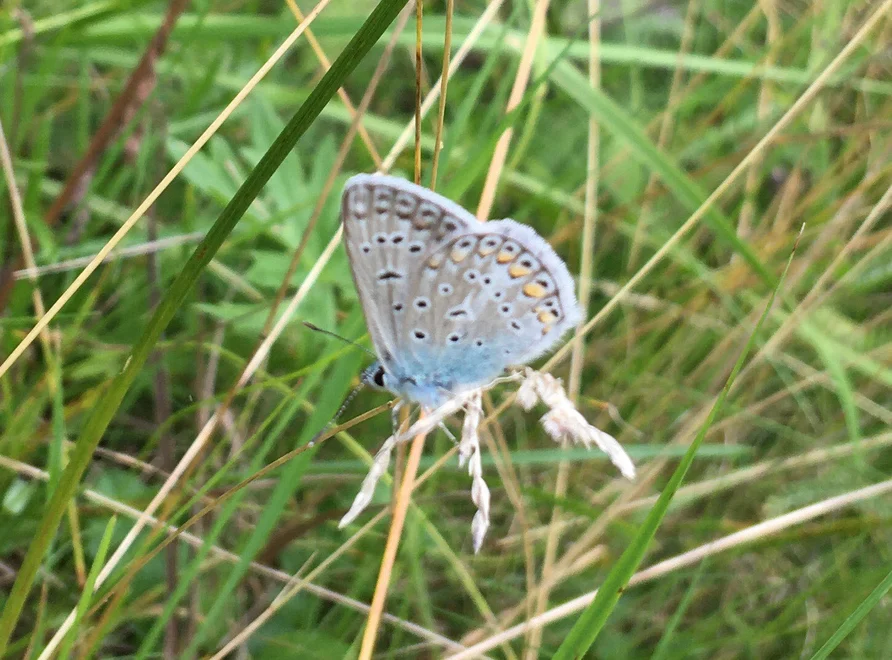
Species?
Polyommatus icarus
